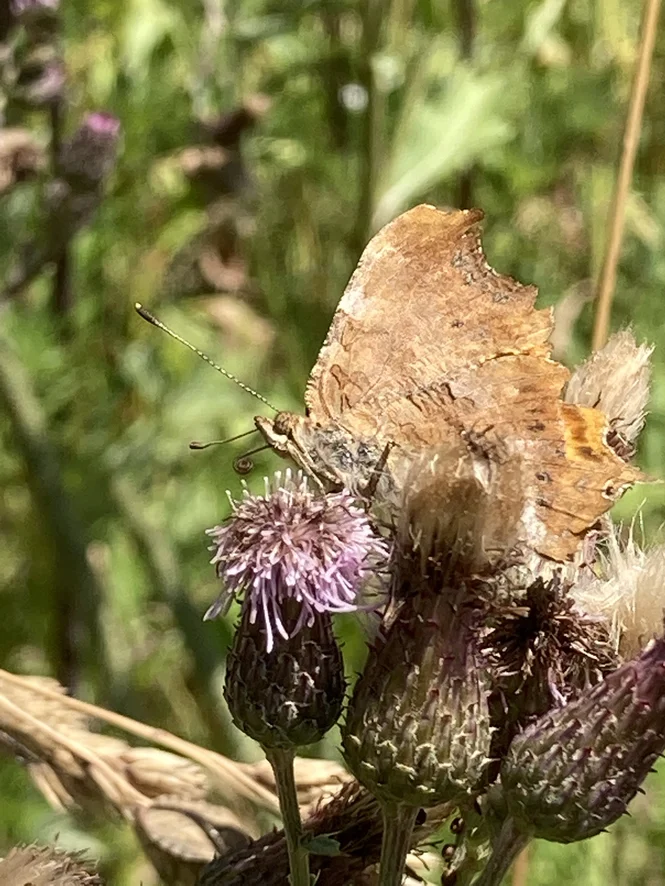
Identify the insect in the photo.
Polygonia c-album
